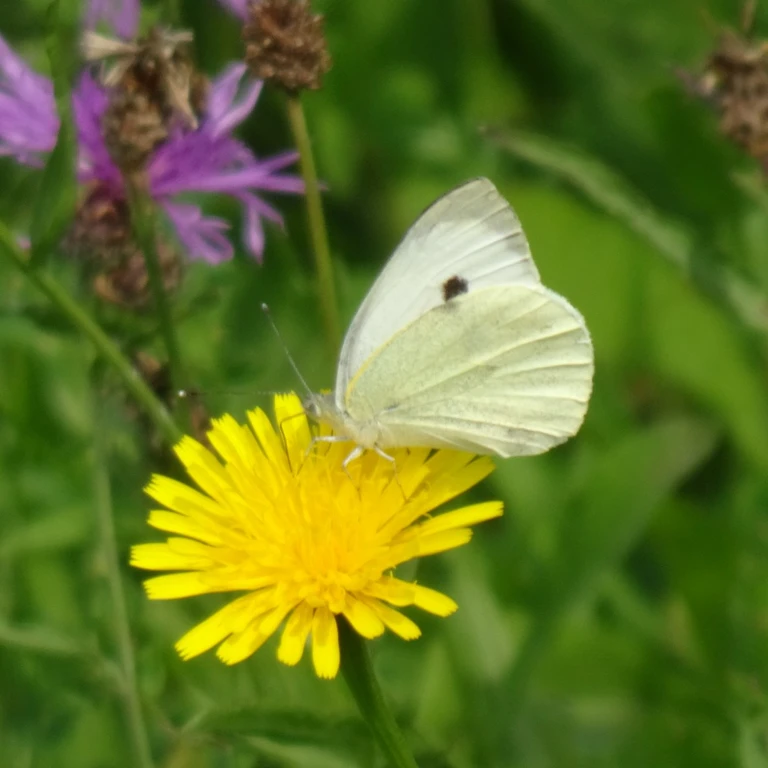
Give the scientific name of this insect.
Pieris brassicae
